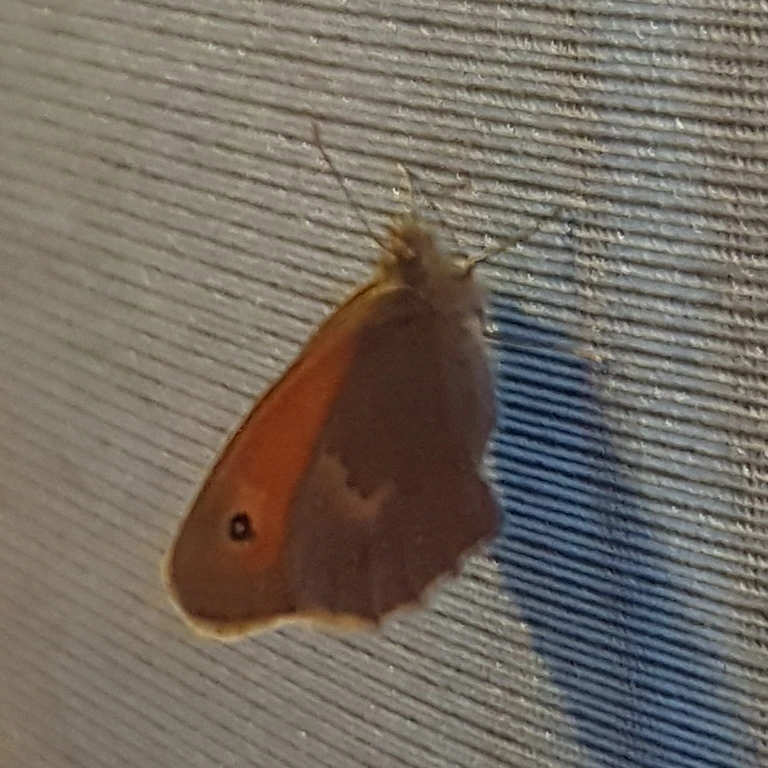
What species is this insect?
Coenonympha pamphilus
